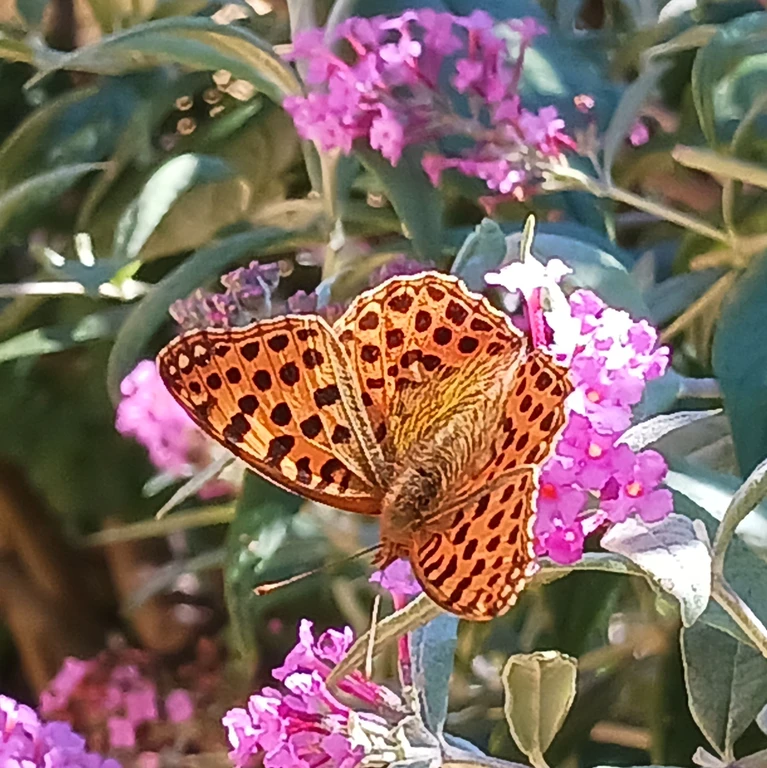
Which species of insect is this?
Issoria lathonia
